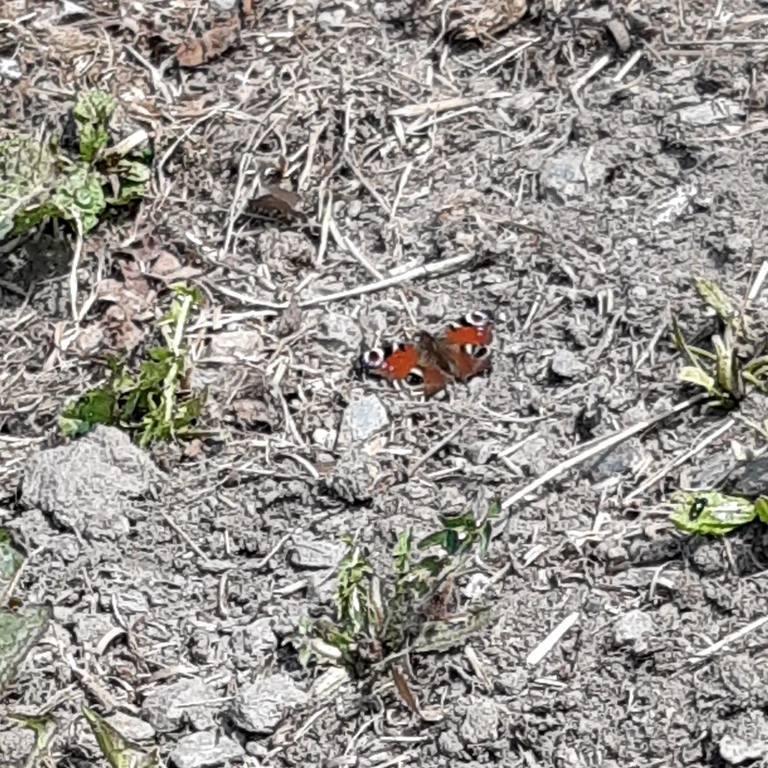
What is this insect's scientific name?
Aglais io
